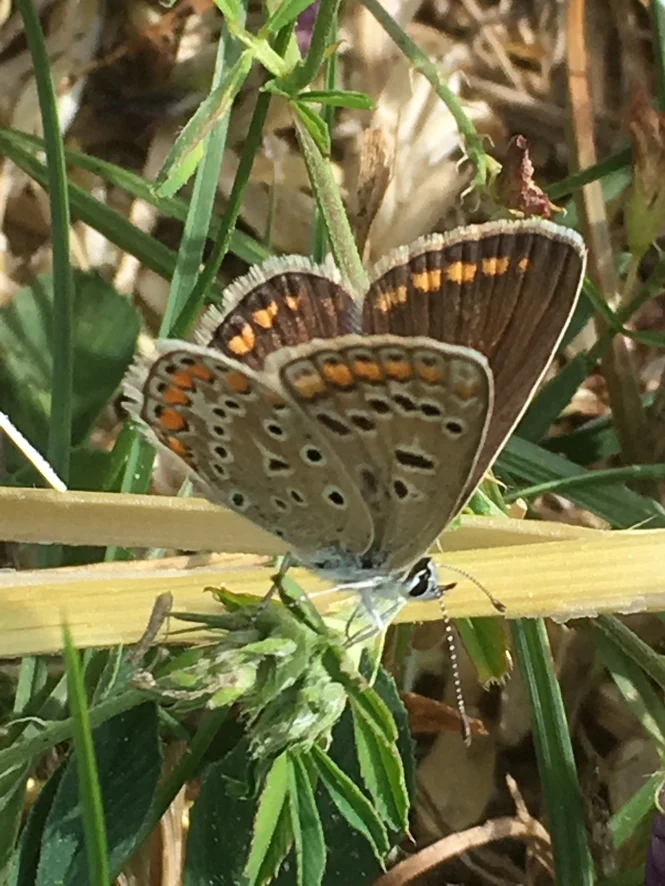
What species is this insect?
Polyommatus icarus
